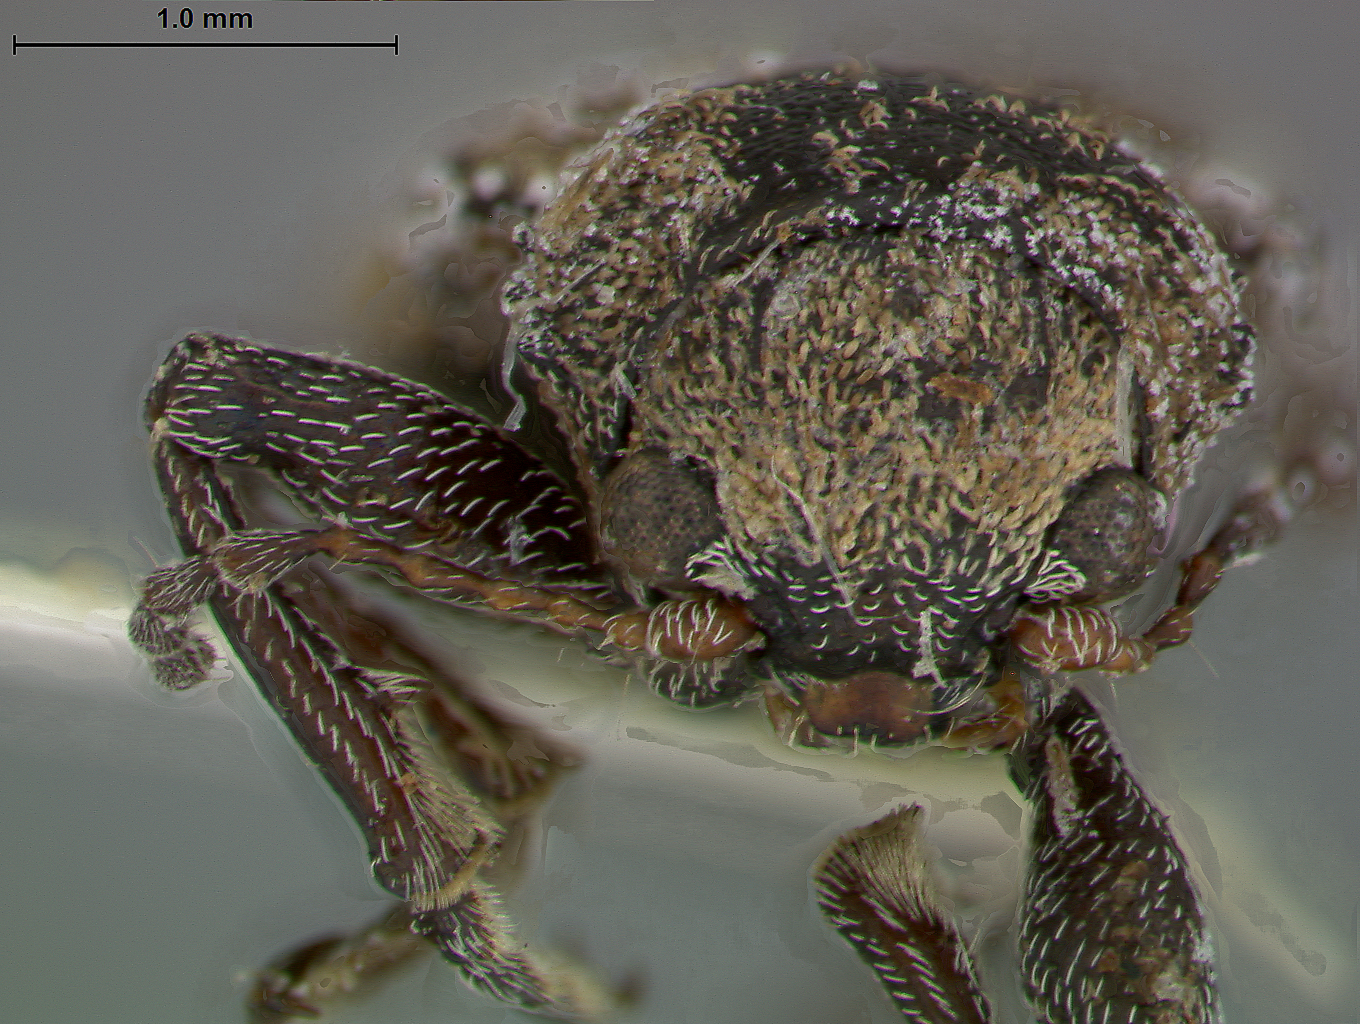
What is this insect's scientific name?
Myochrous blakeae
